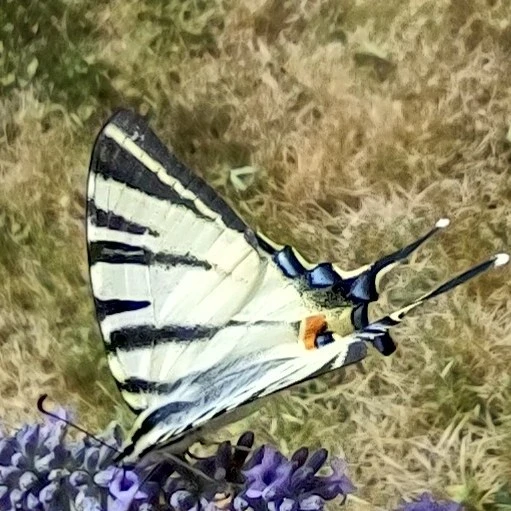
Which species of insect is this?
Iphiclides podalirius
